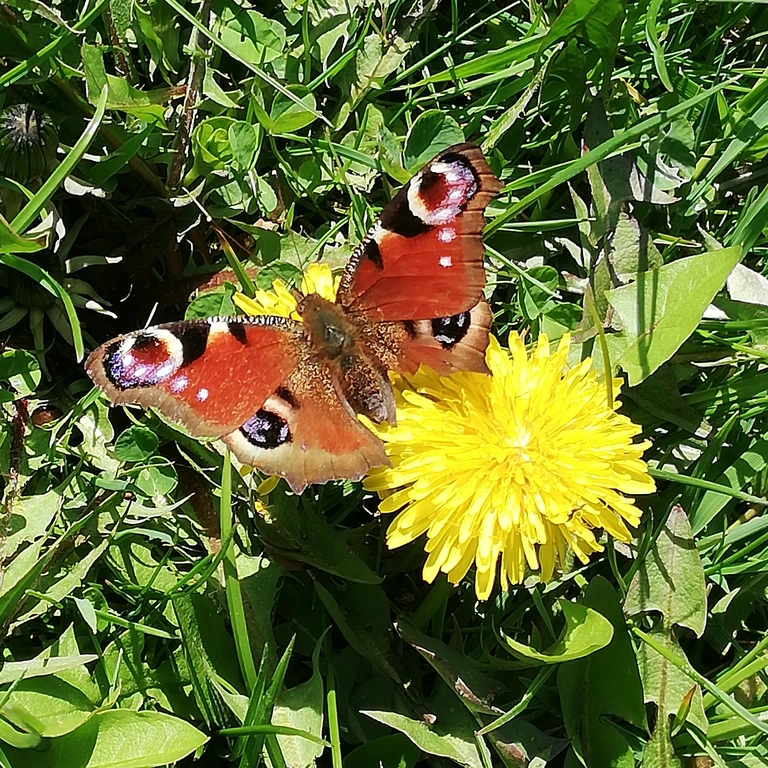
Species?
Aglais io
